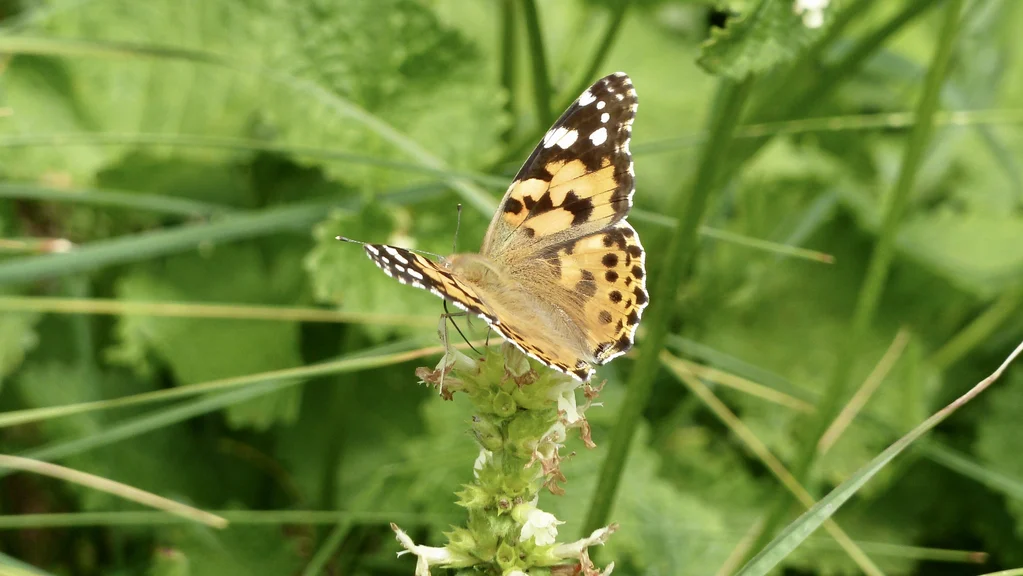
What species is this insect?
Vanessa cardui
